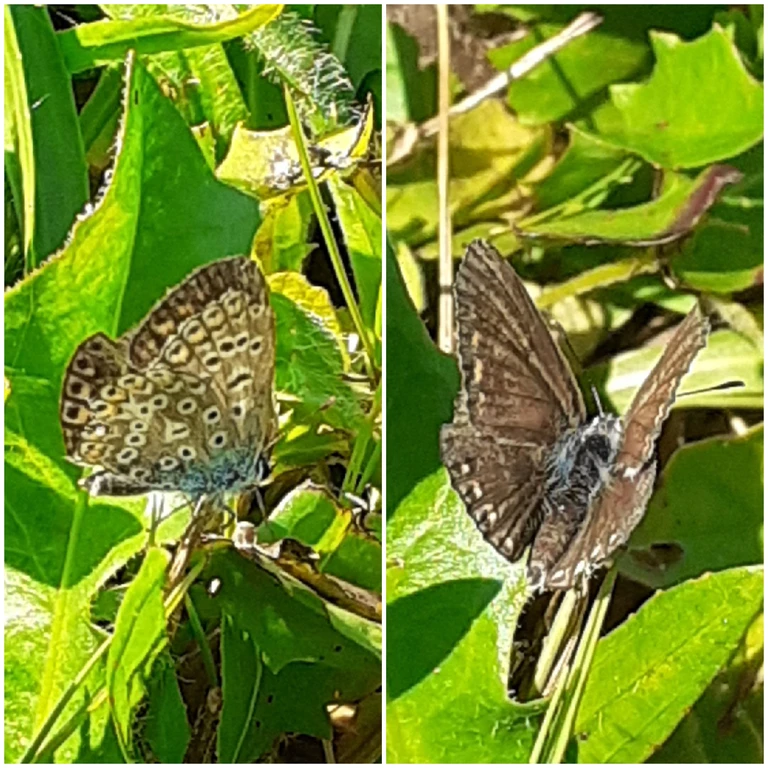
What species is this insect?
Polyommatus icarus
